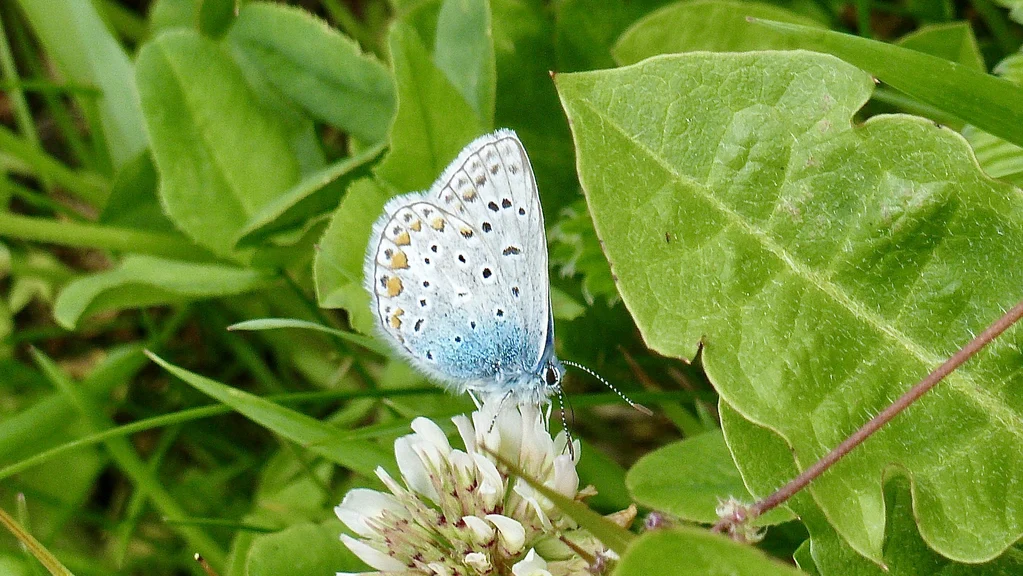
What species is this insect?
Polyommatus icarus
